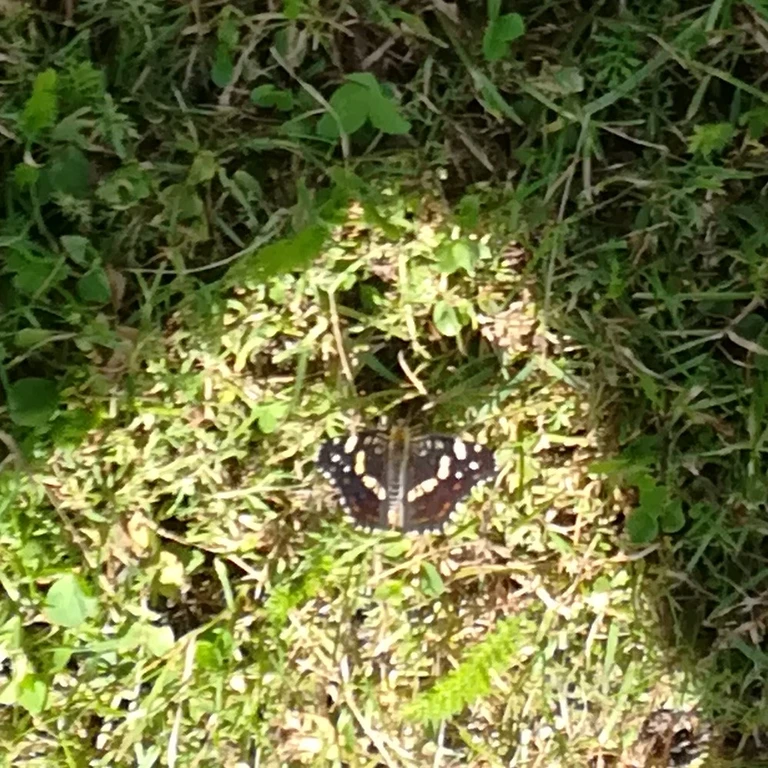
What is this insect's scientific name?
Araschnia levana
